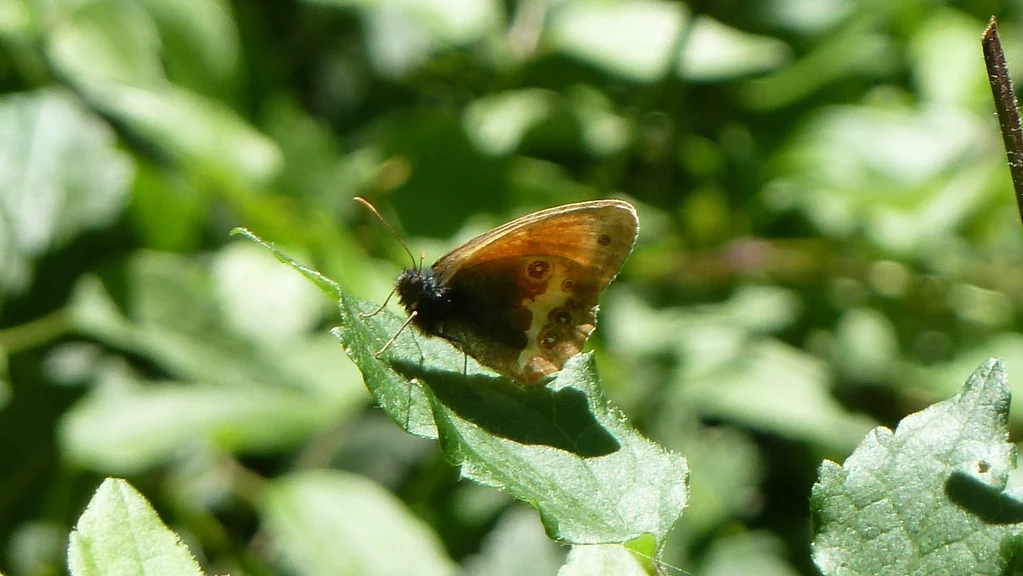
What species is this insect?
Coenonympha arcania
